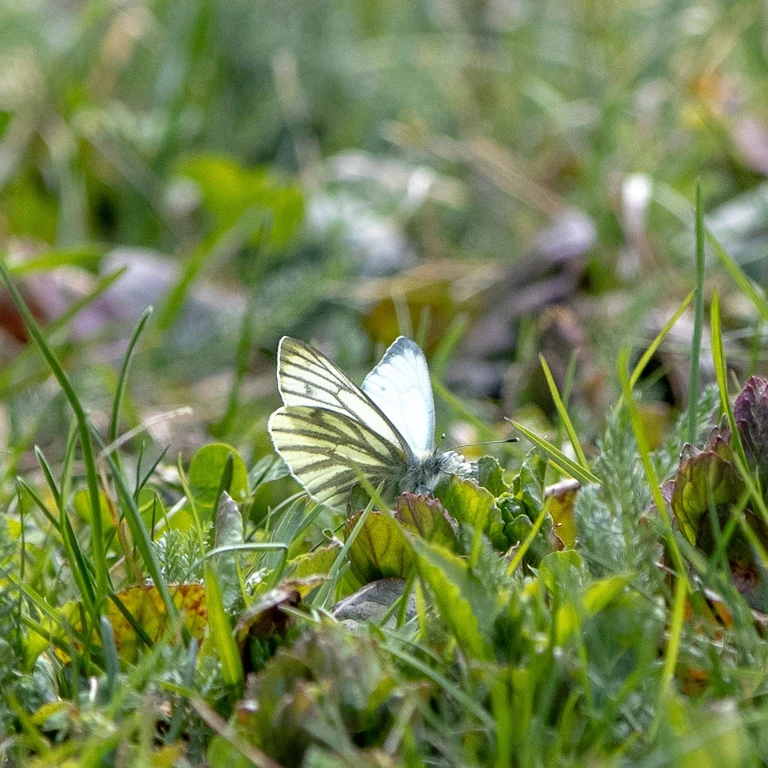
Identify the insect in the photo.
Pieris napi
